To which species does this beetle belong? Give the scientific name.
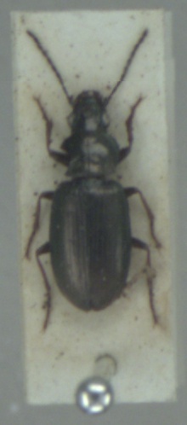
Pogonus chalceus
